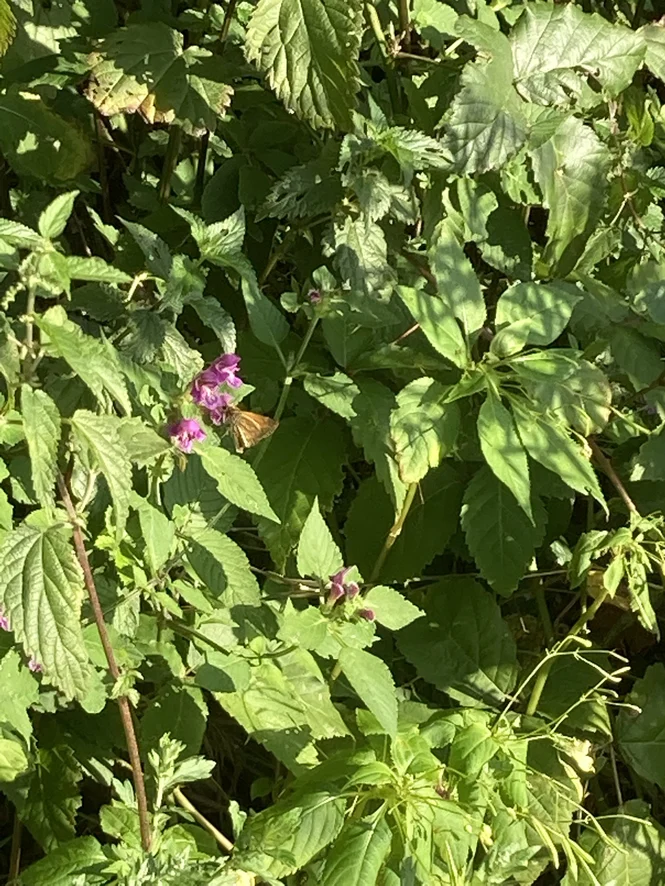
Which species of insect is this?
Ochlodes sylvanus (also Ochlodes venata)
